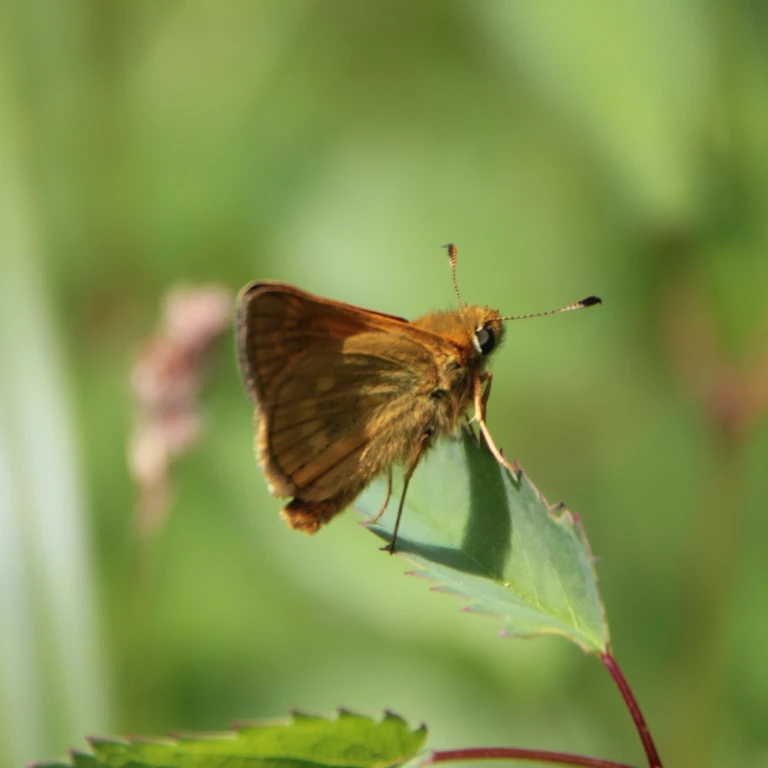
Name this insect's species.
Ochlodes sylvanus (also Ochlodes venata)
